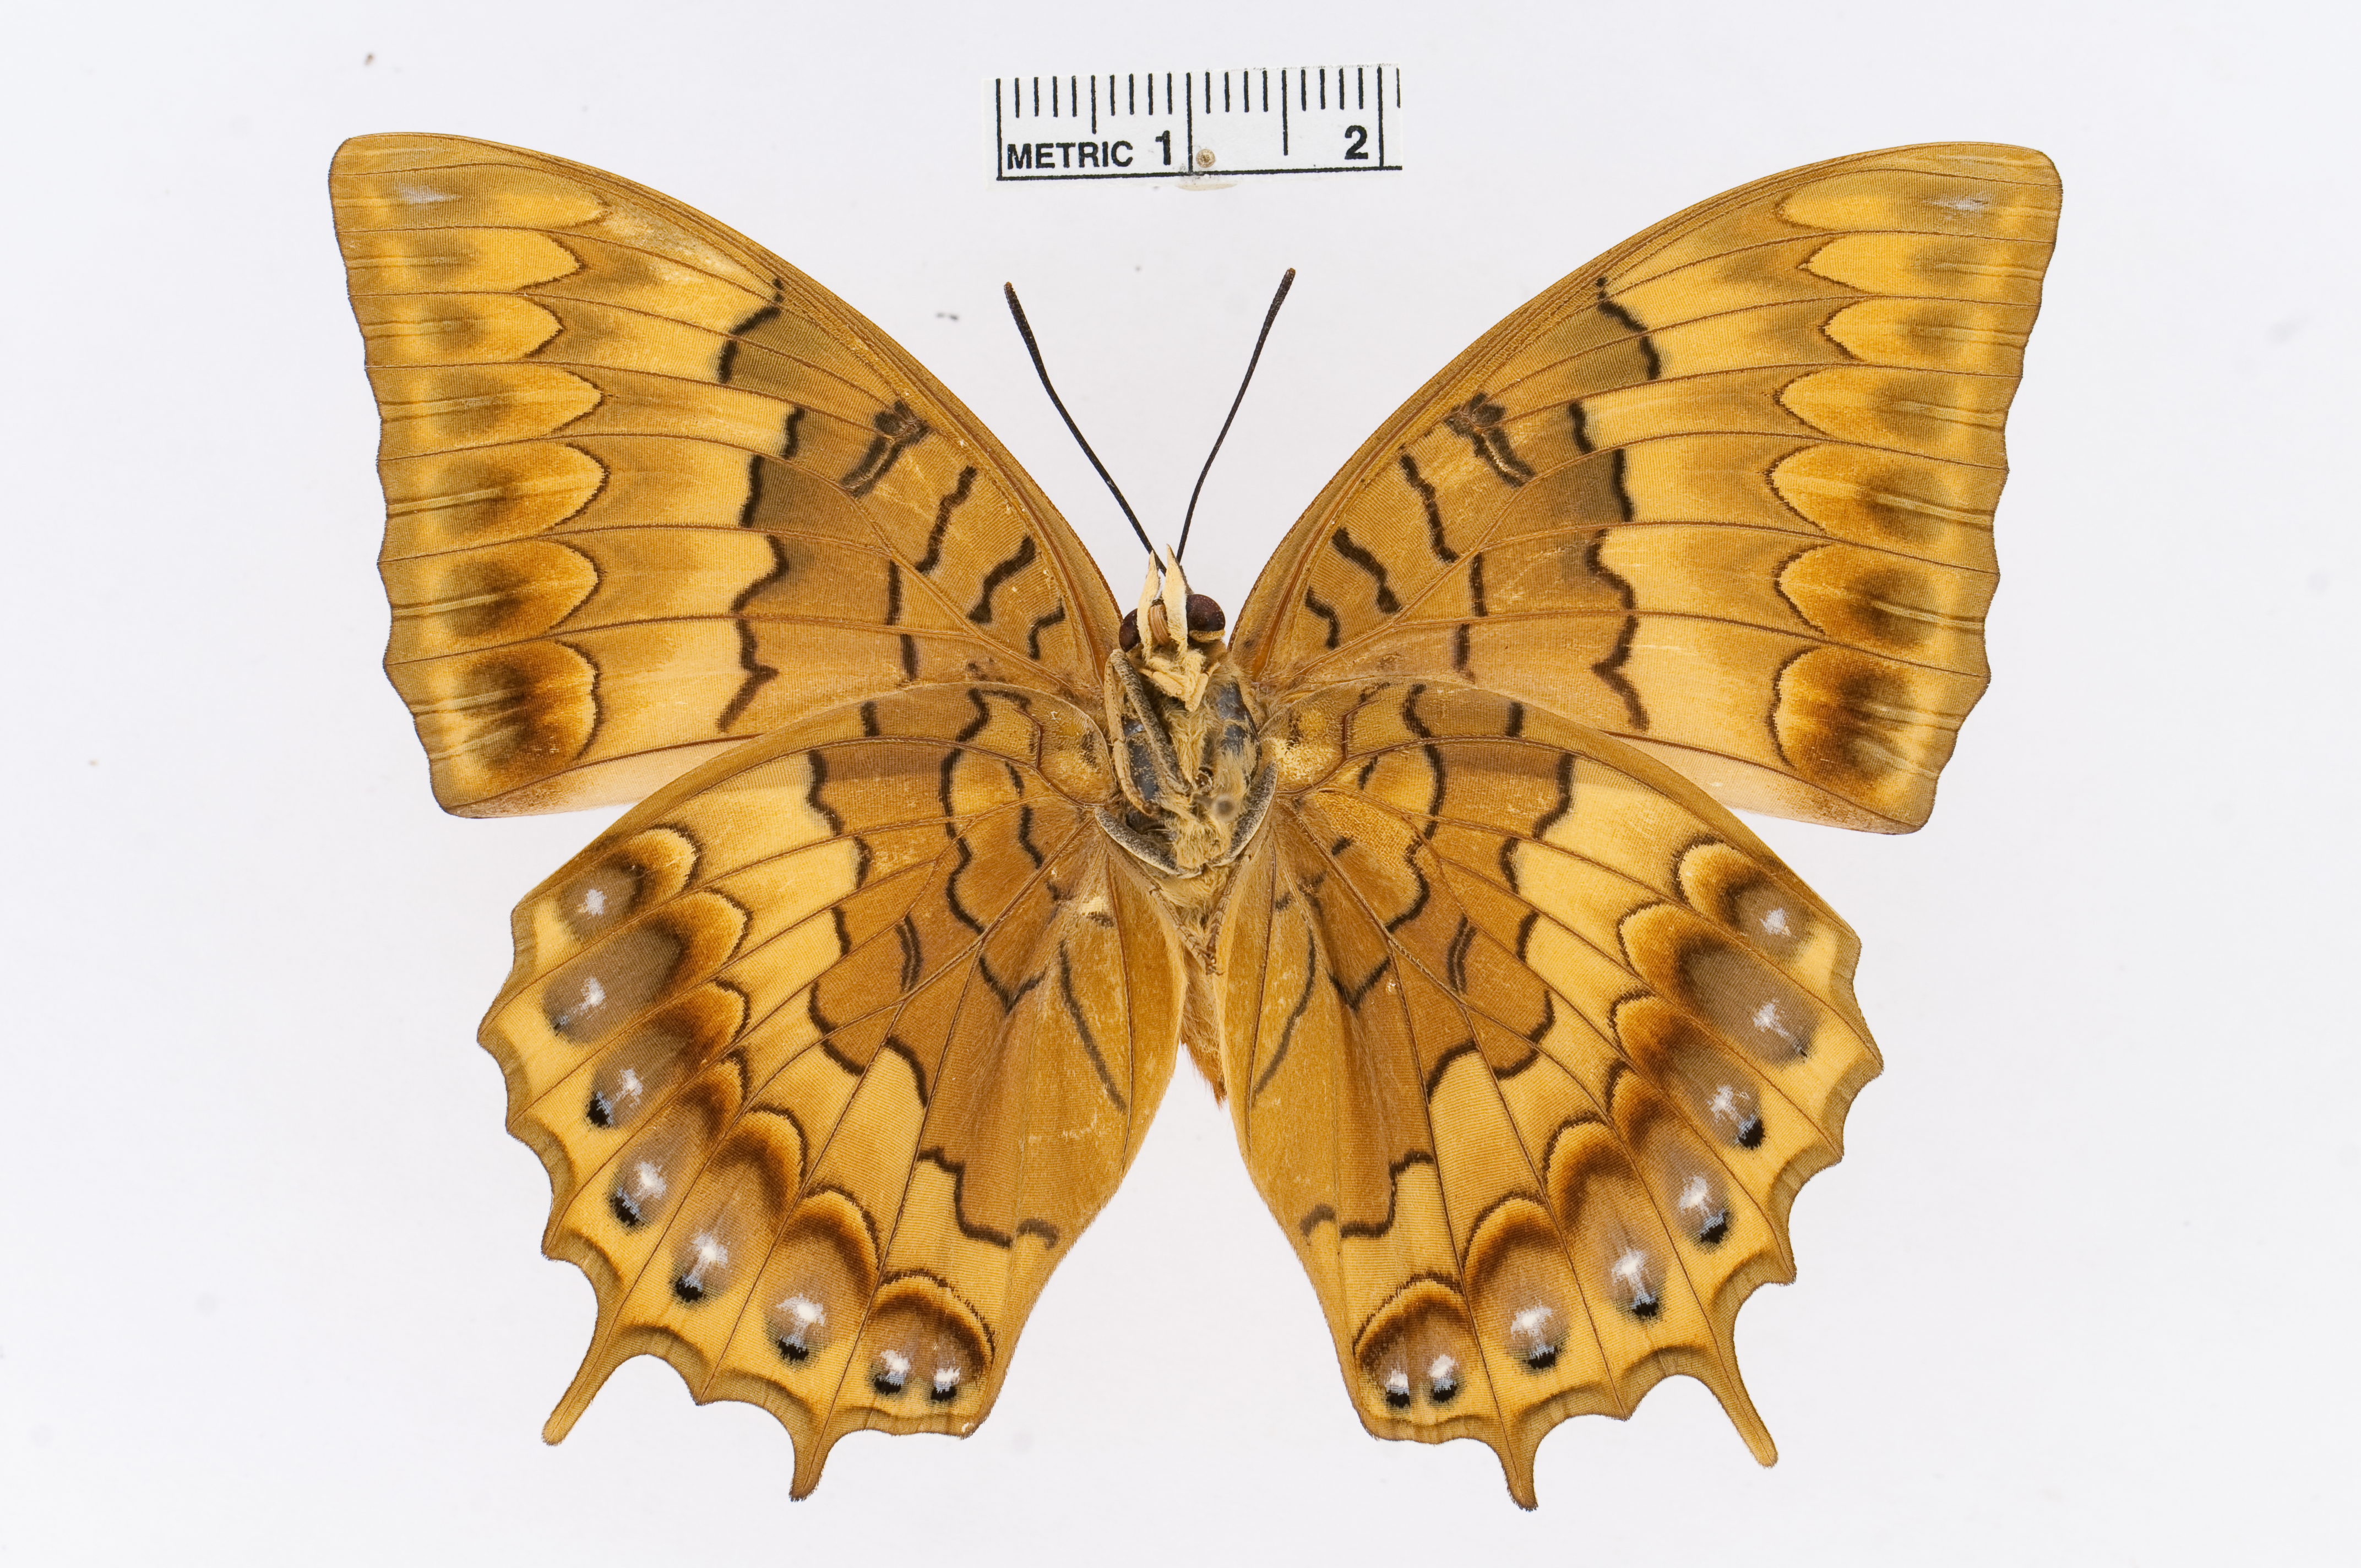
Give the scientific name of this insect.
Charaxes latona
